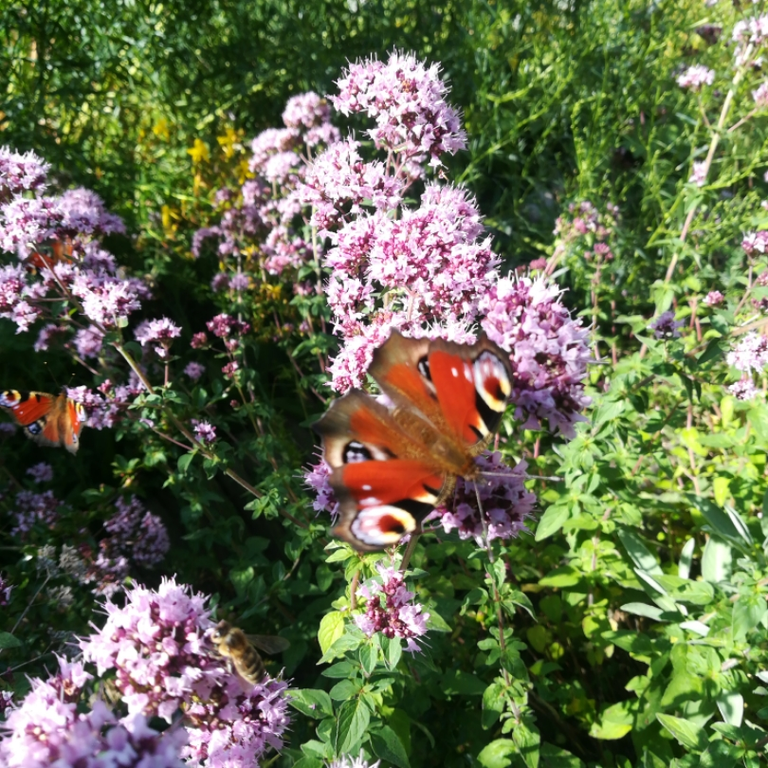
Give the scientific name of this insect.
Aglais io
